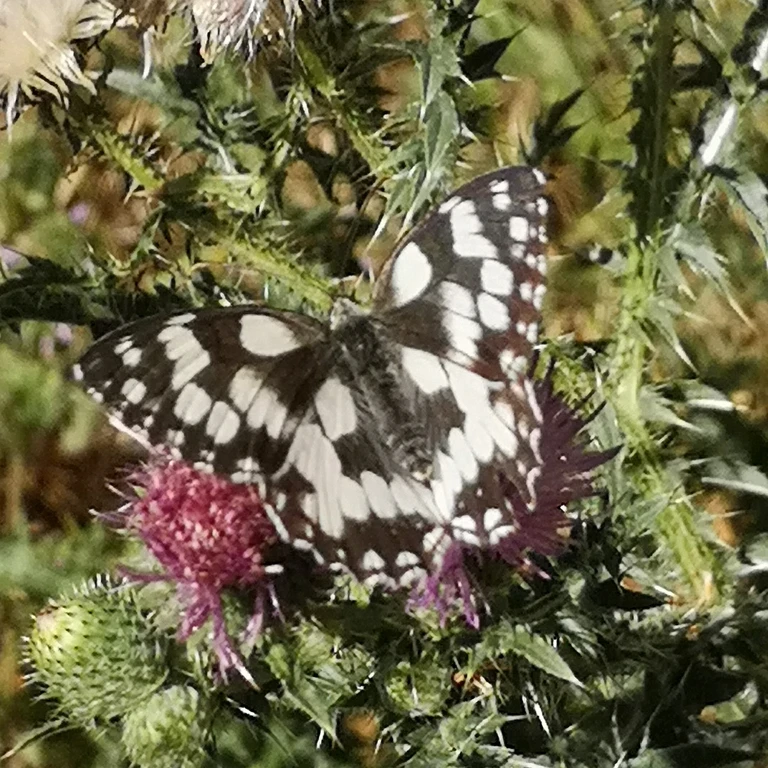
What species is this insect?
Melanargia galathea
